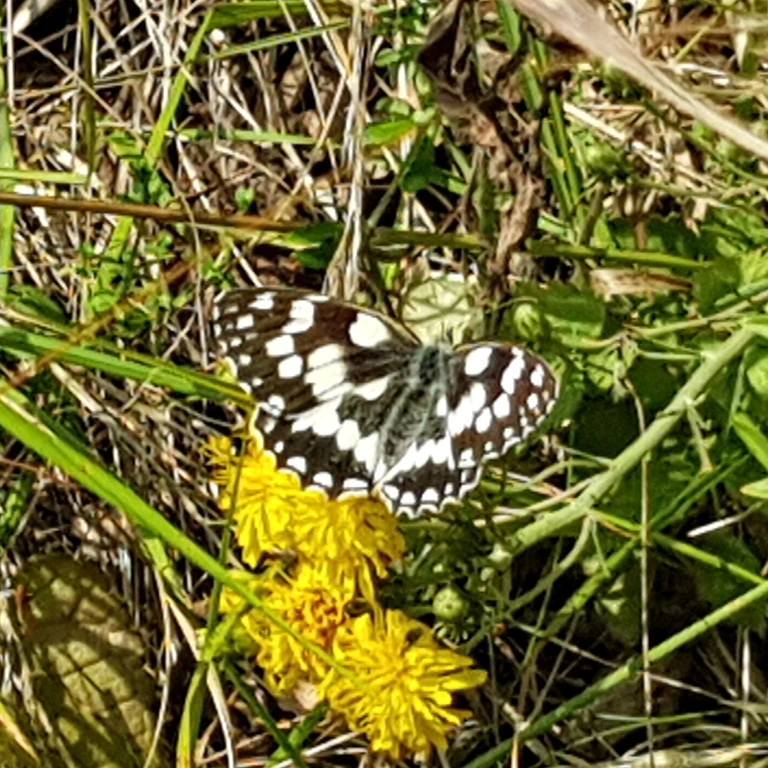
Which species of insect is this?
Melanargia galathea
